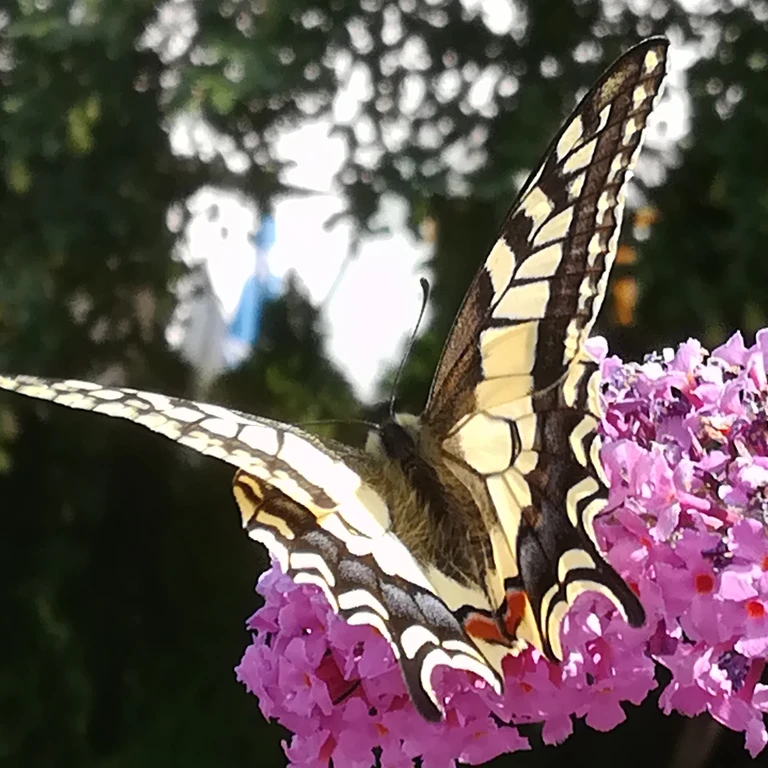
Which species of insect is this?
Papilio machaon
